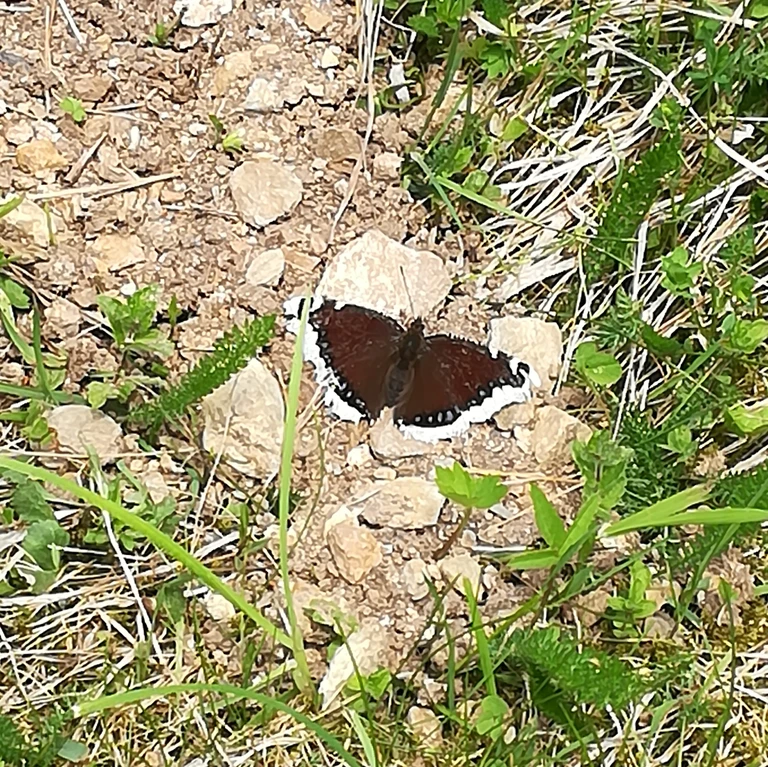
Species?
Nymphalis antiopa
